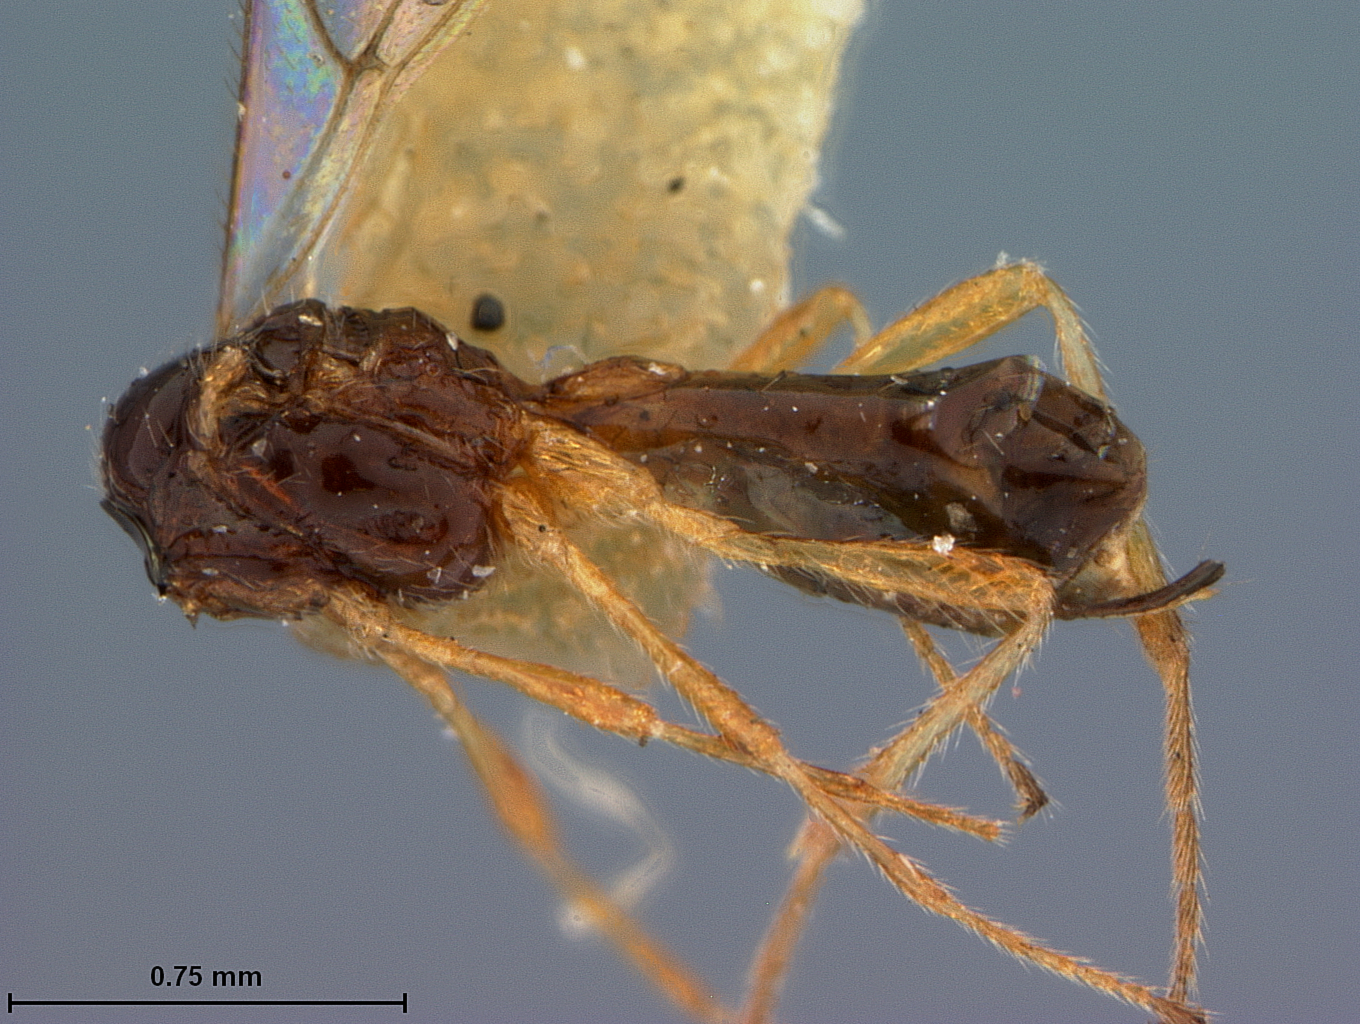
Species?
Orthostigma dyari
